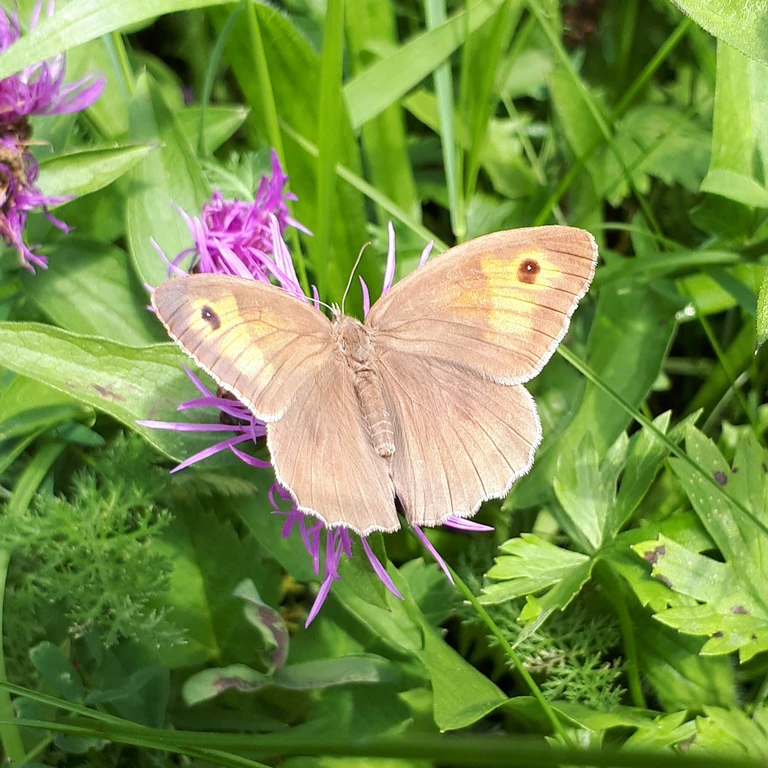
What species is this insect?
Maniola jurtina
